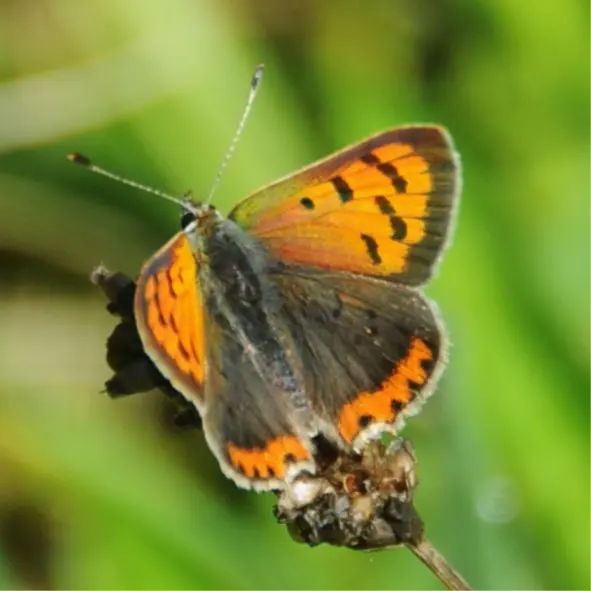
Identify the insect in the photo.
Lycaena phlaeas
